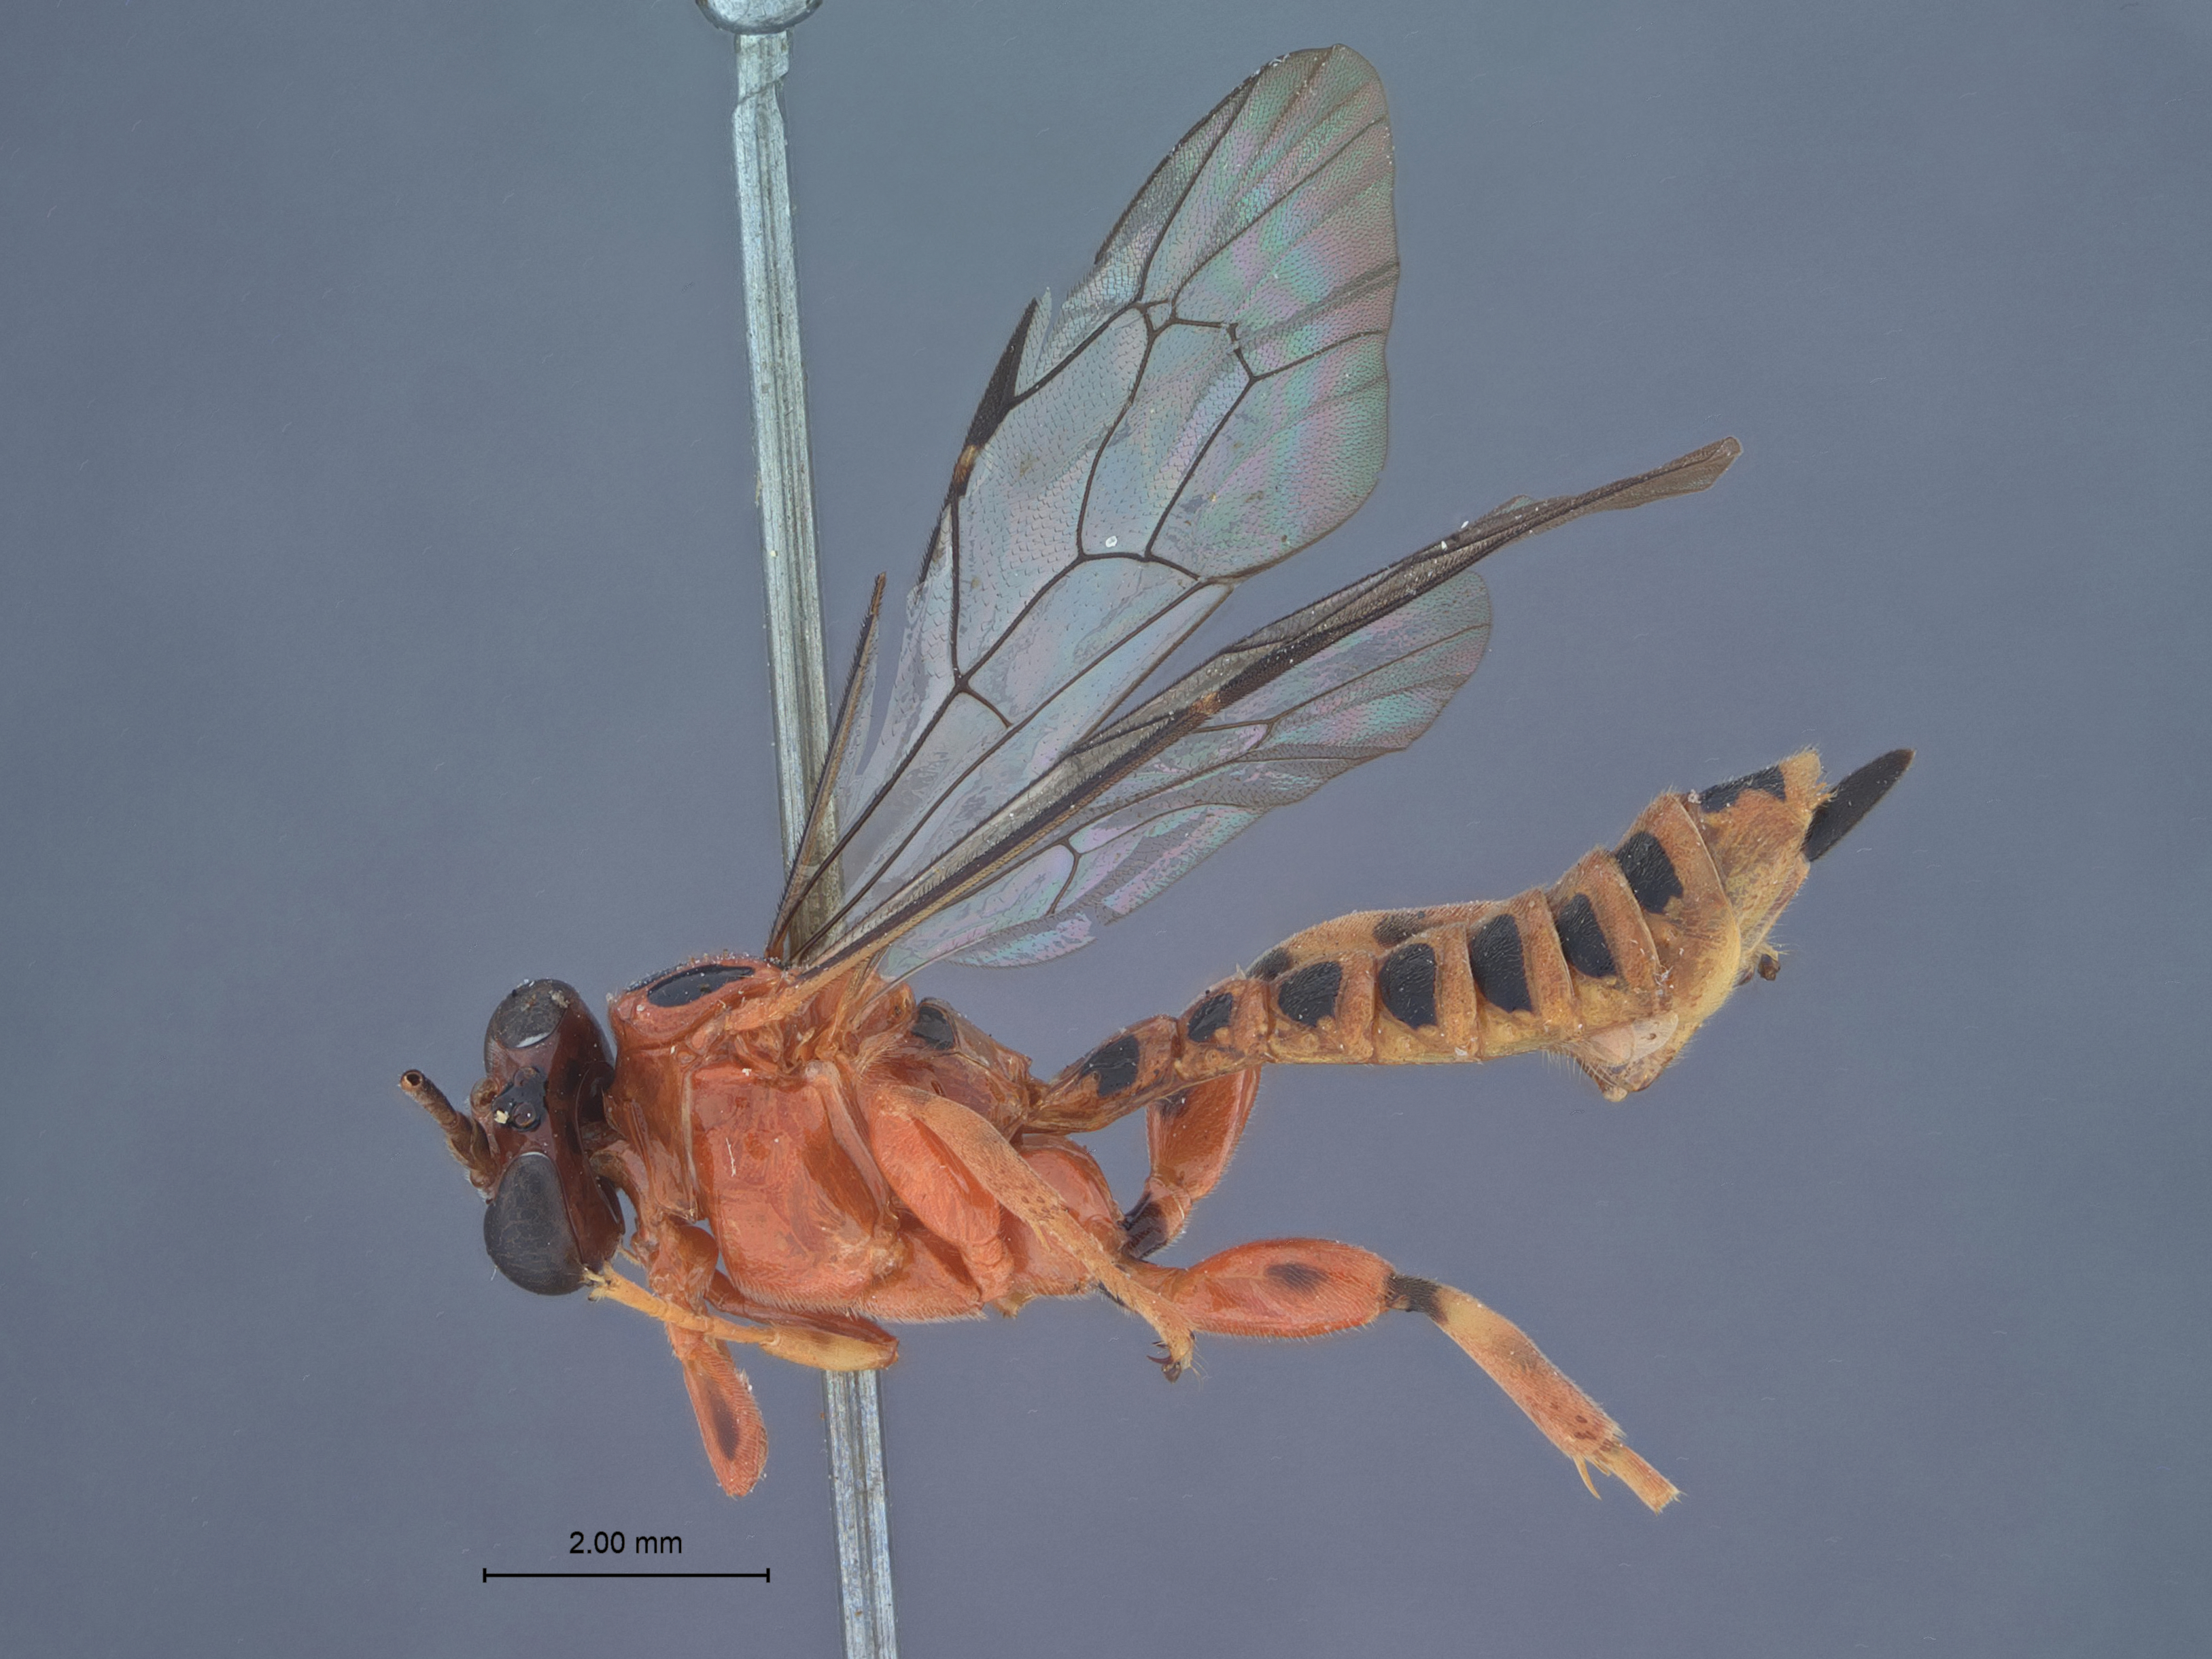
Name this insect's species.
Xanthopimpla laticeps
